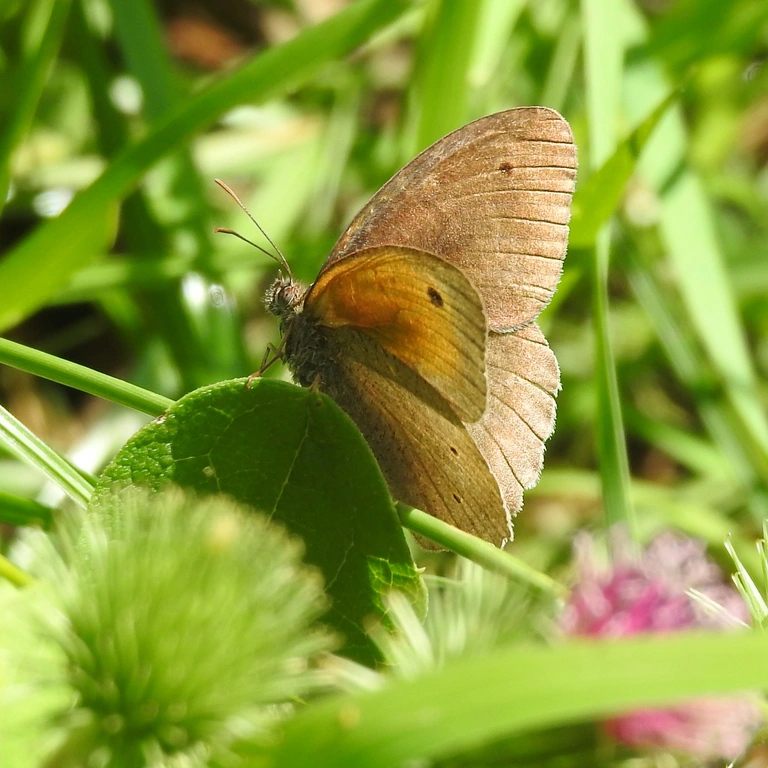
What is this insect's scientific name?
Maniola jurtina
